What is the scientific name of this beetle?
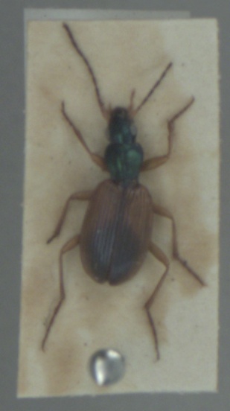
Anchomenus dorsalis
